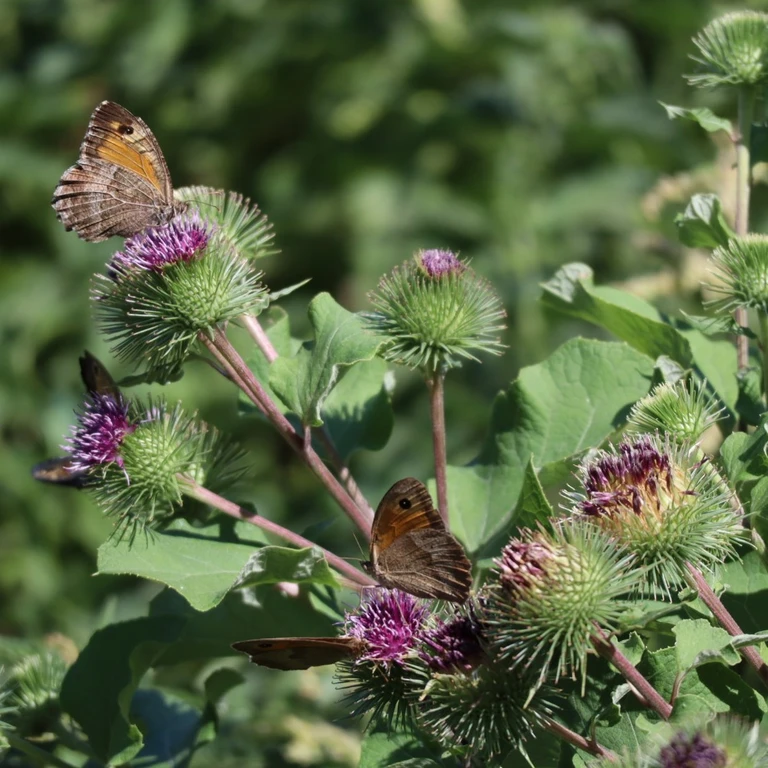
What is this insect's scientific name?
Arethusana arethusa
